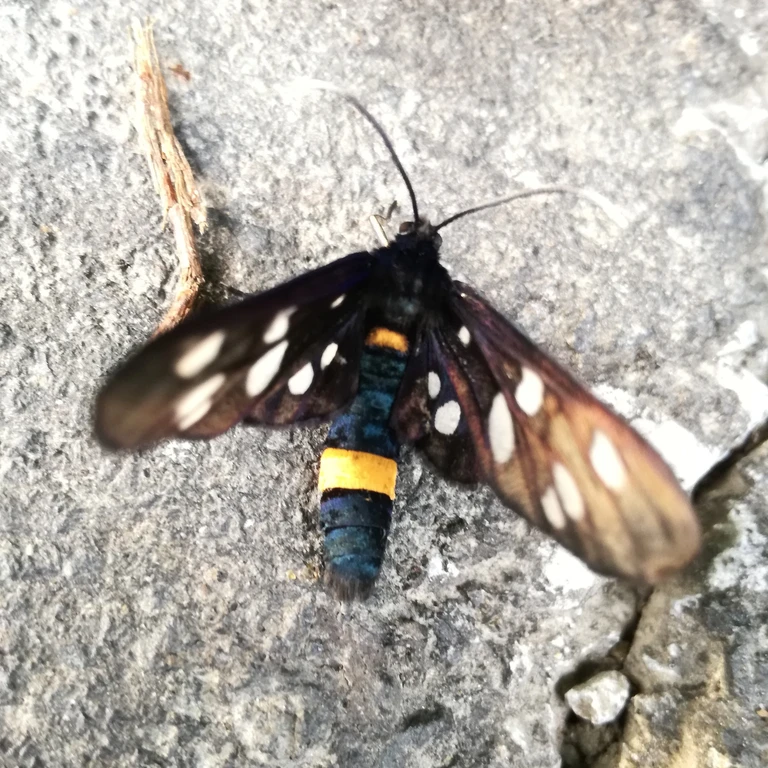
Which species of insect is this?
Amata phegea
